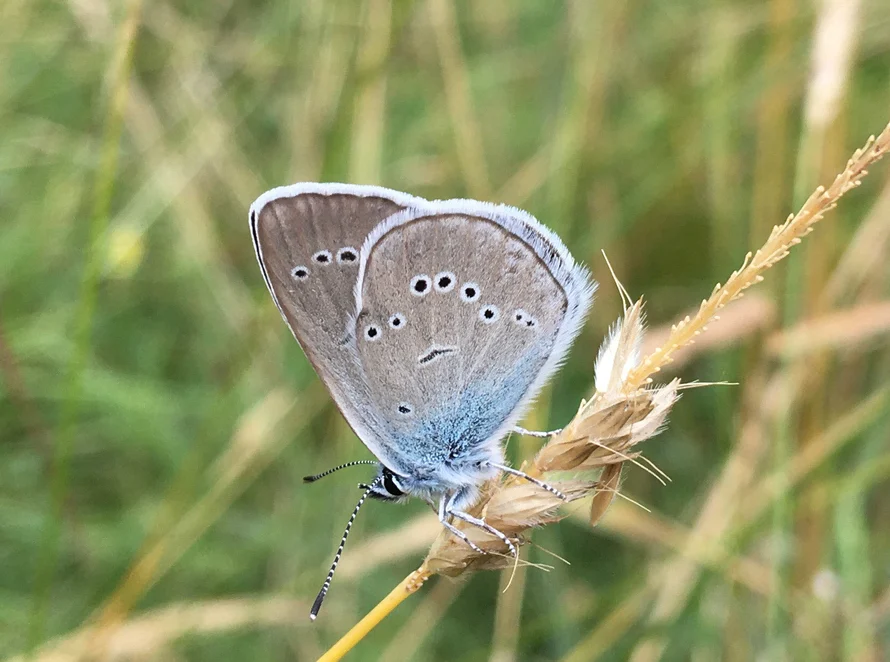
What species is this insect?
Cyaniris semiargus
